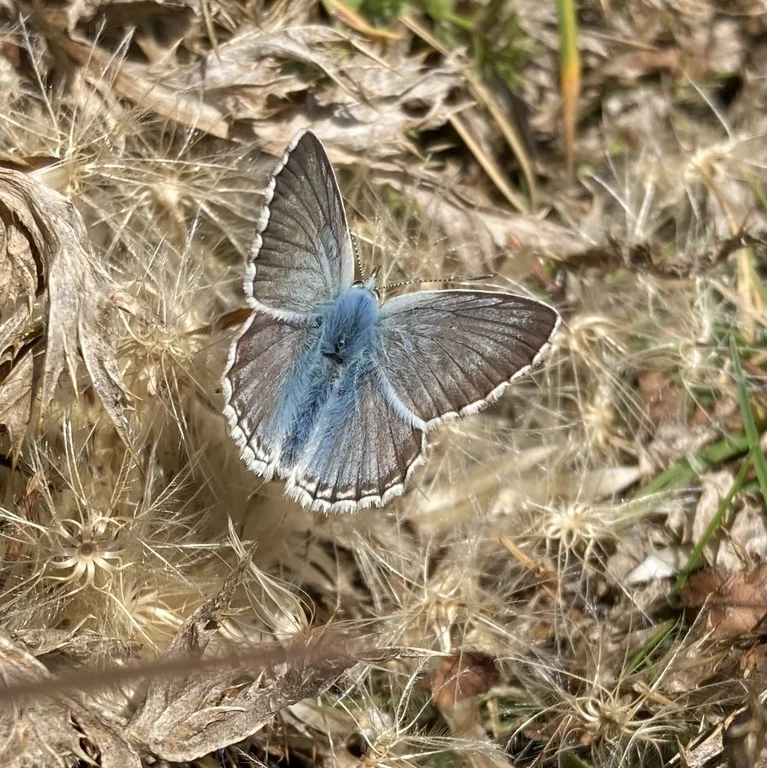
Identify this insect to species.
Lysandra coridon
